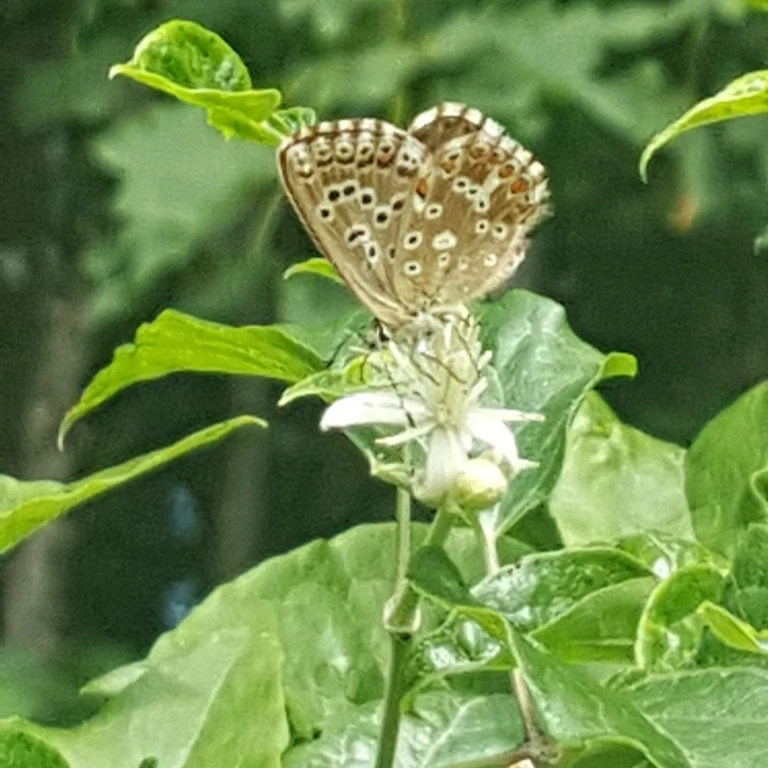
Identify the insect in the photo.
Lysandra coridon
